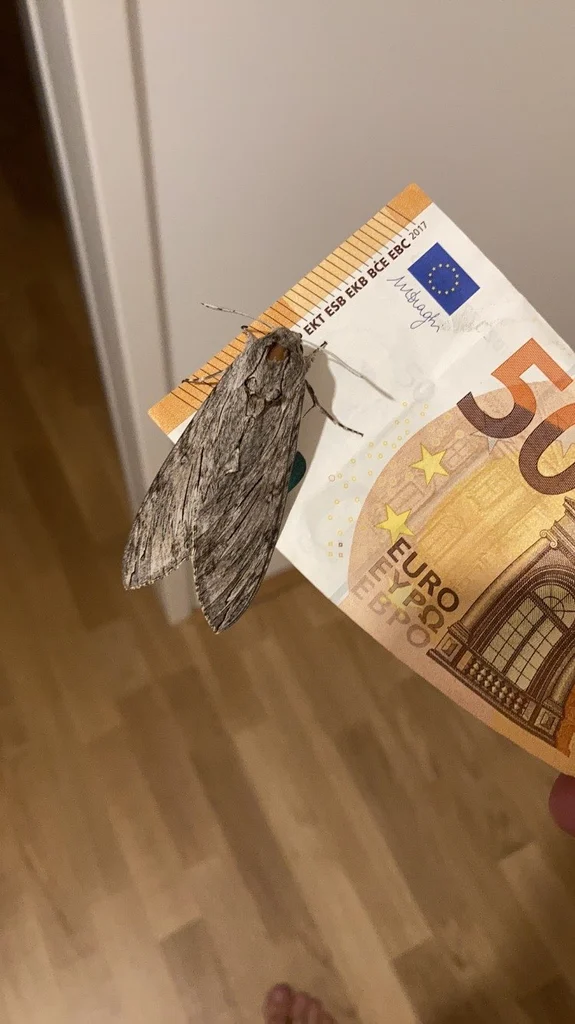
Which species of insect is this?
Agrius convolvuli
